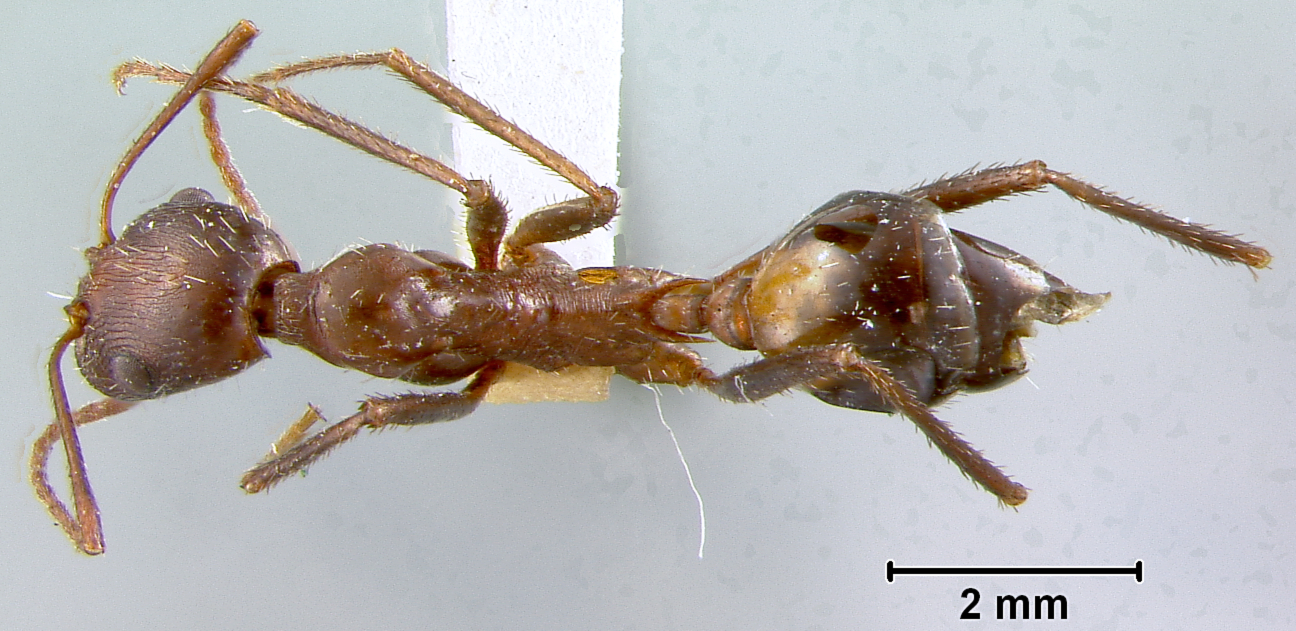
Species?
Aphaenogaster cockerelli
